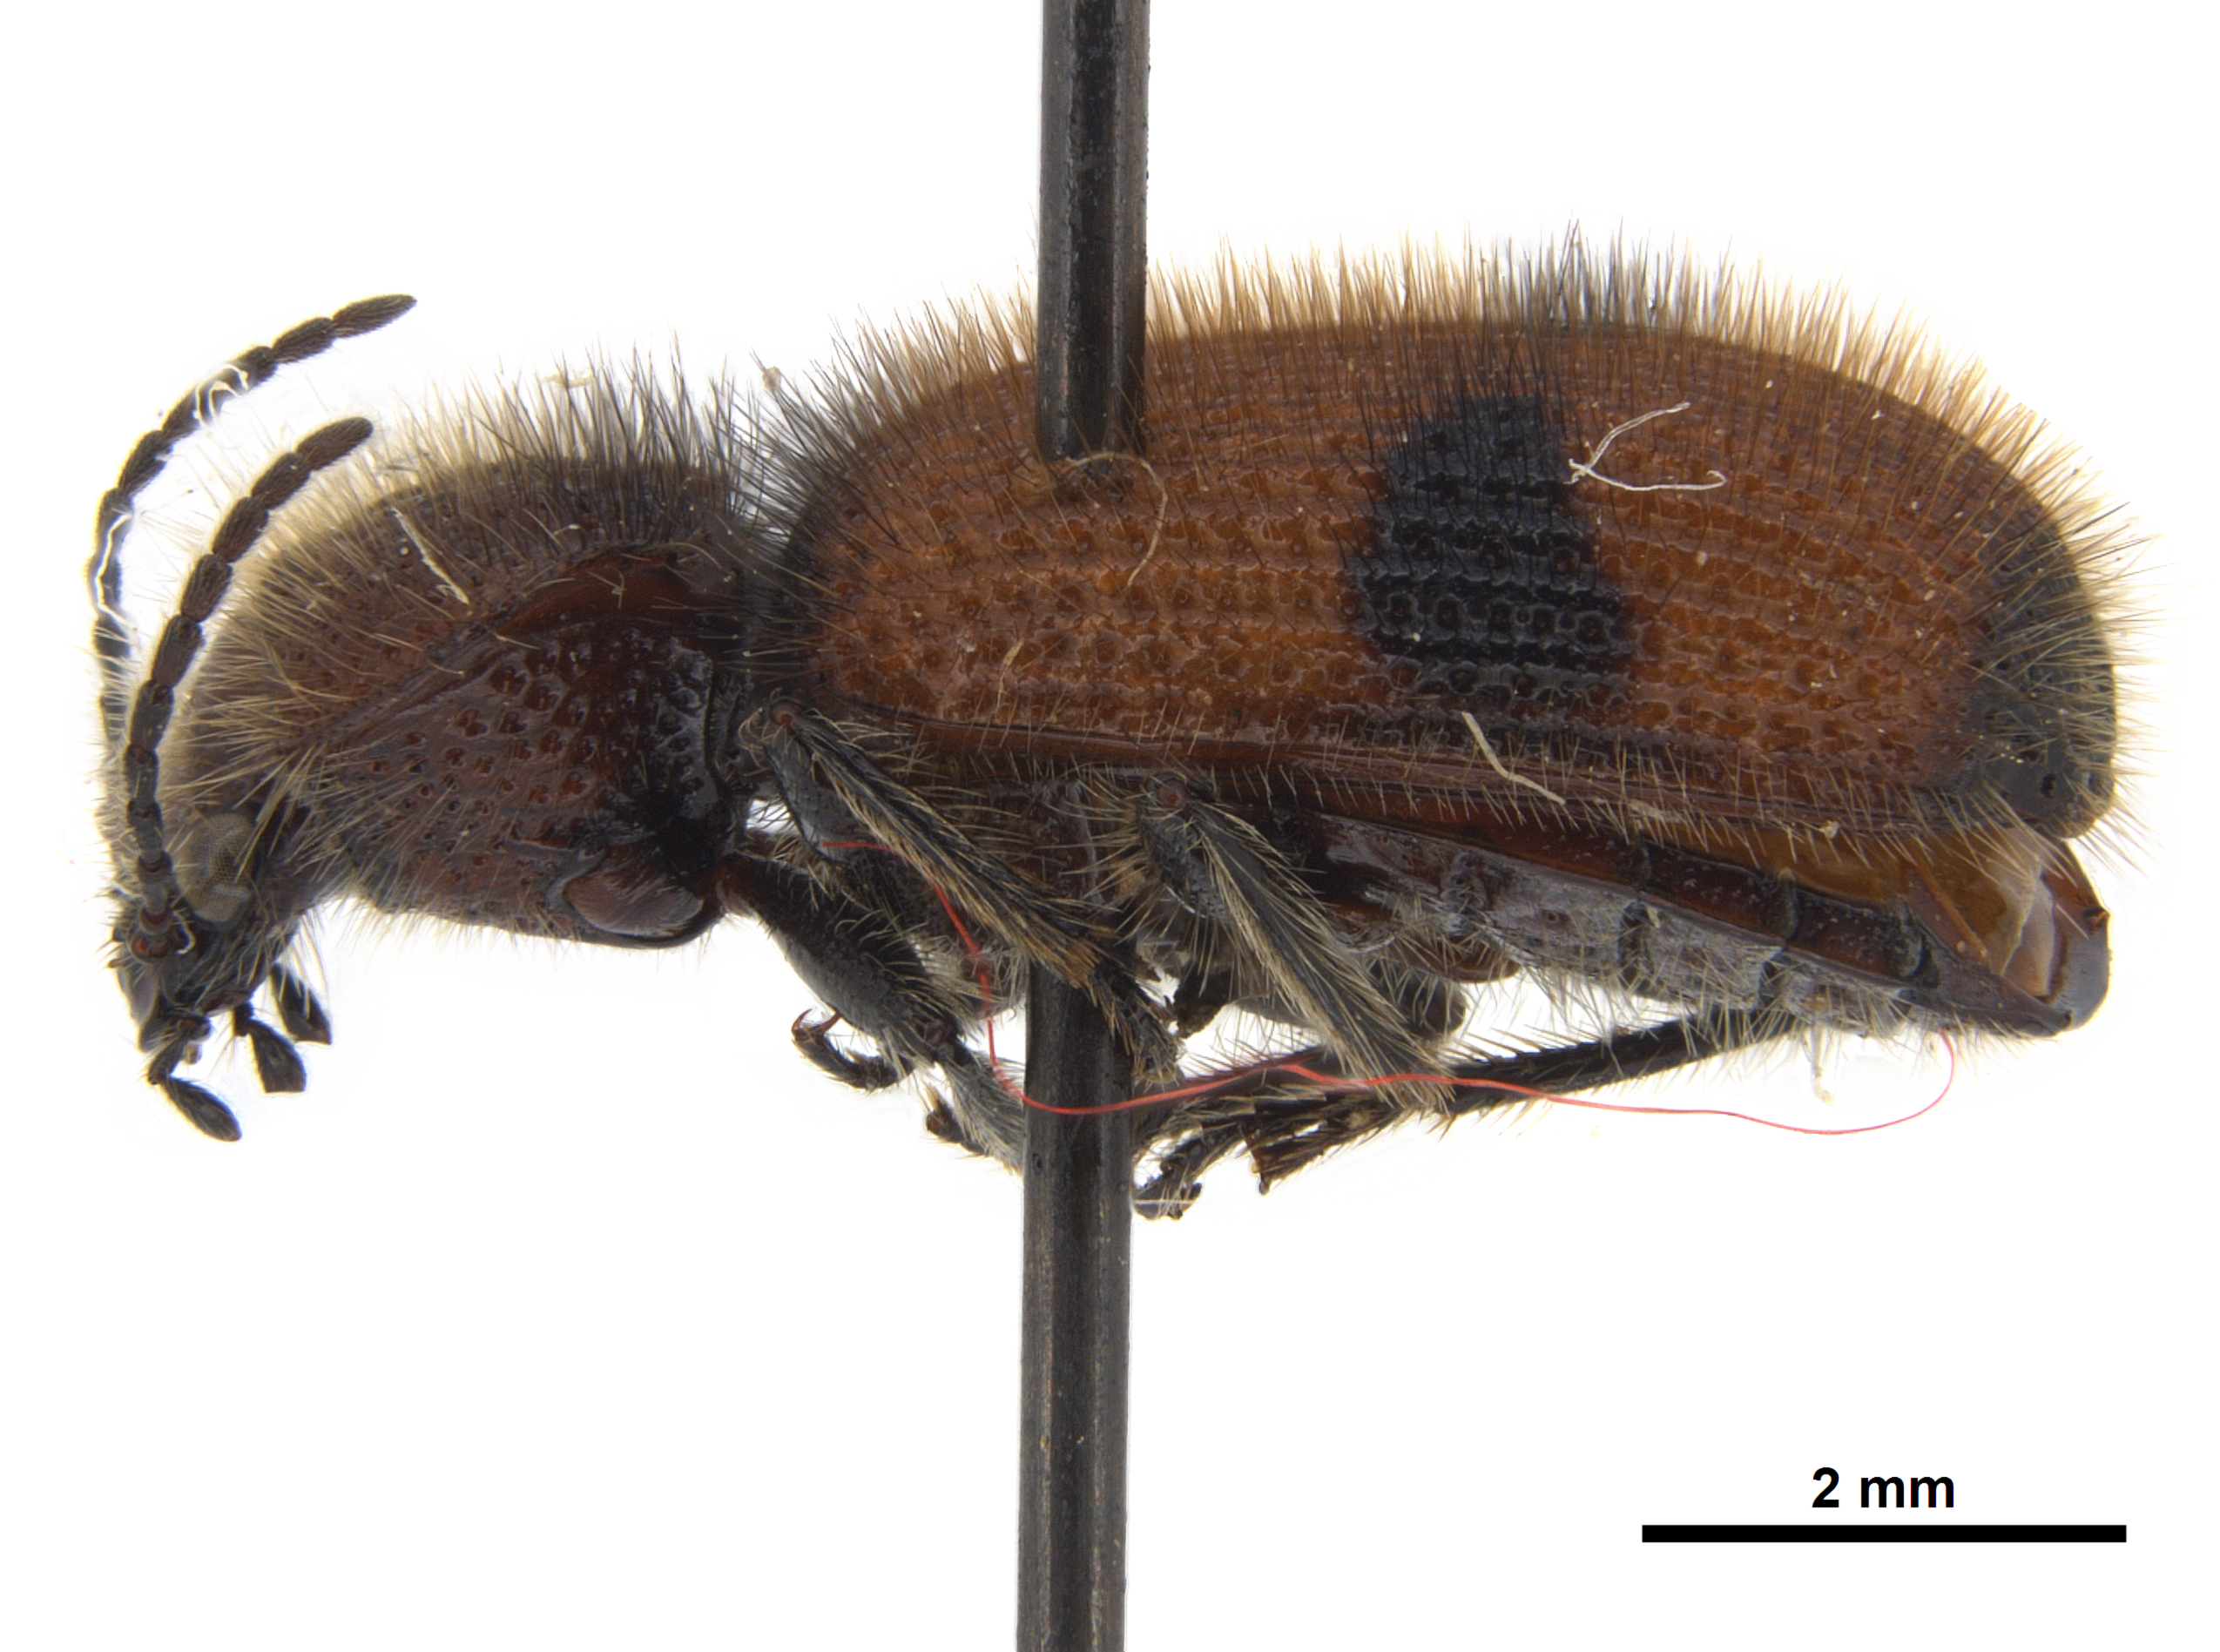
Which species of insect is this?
Micrixys distincta
